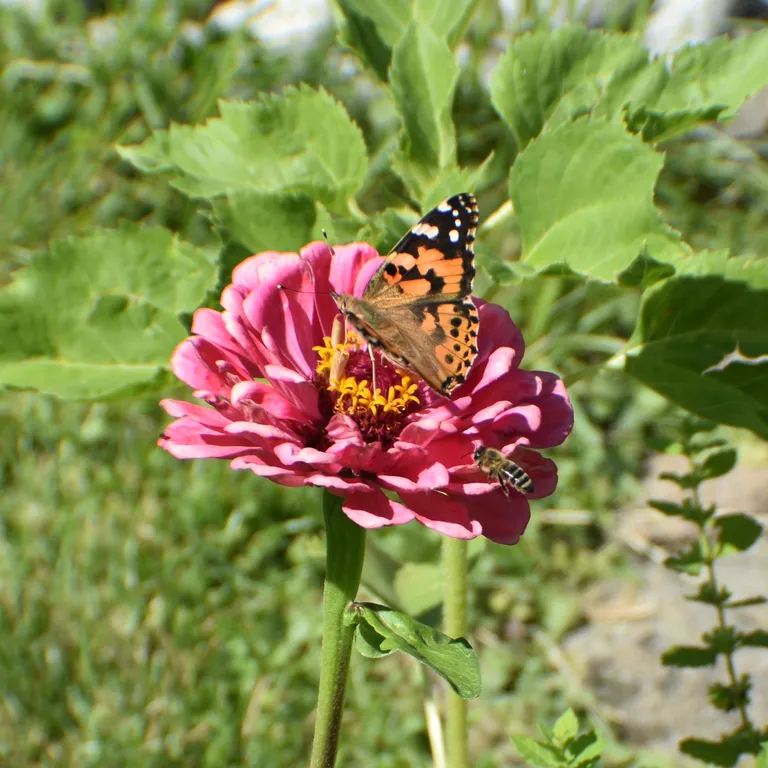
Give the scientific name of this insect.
Vanessa cardui
